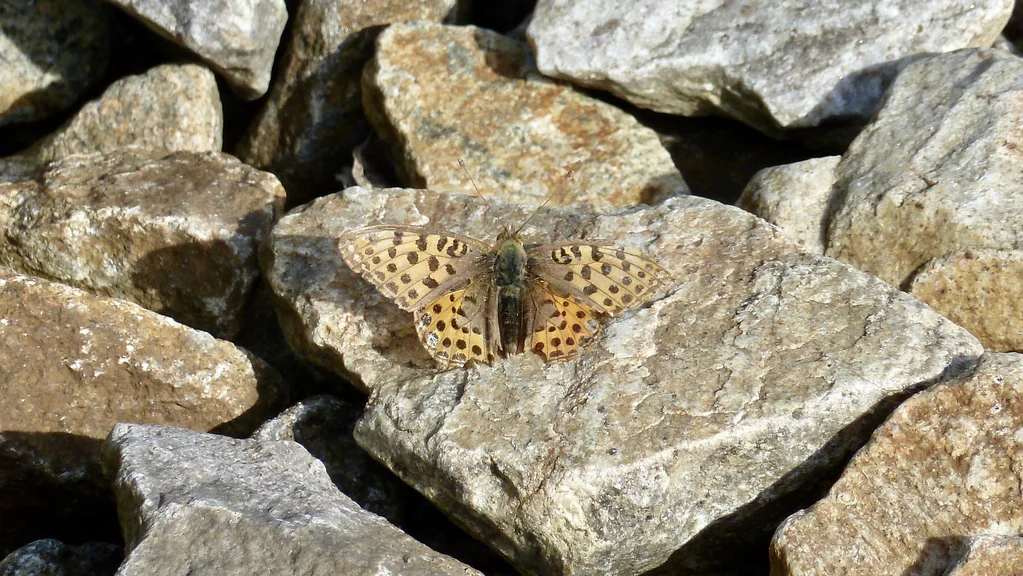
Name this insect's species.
Issoria lathonia
